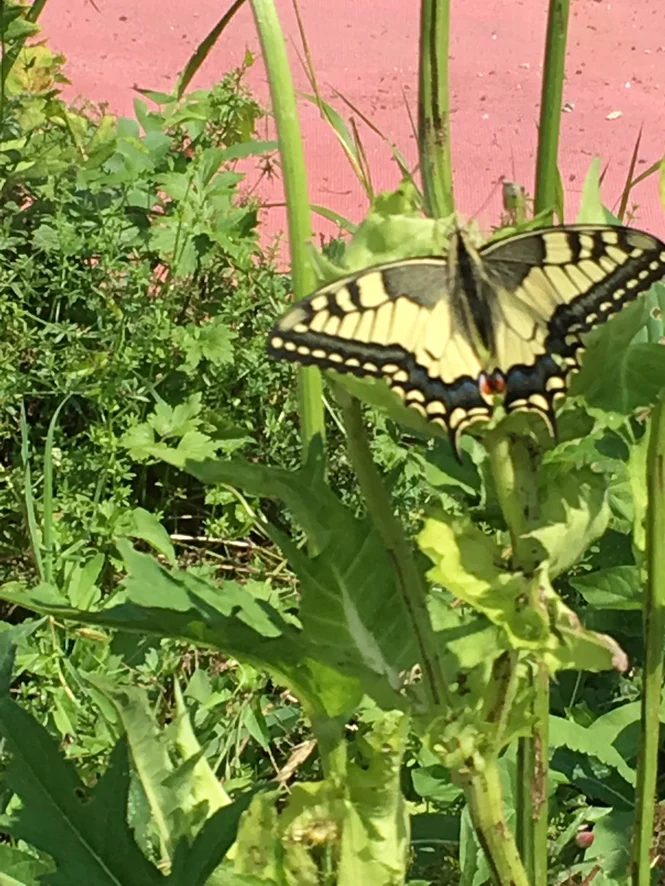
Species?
Papilio machaon
